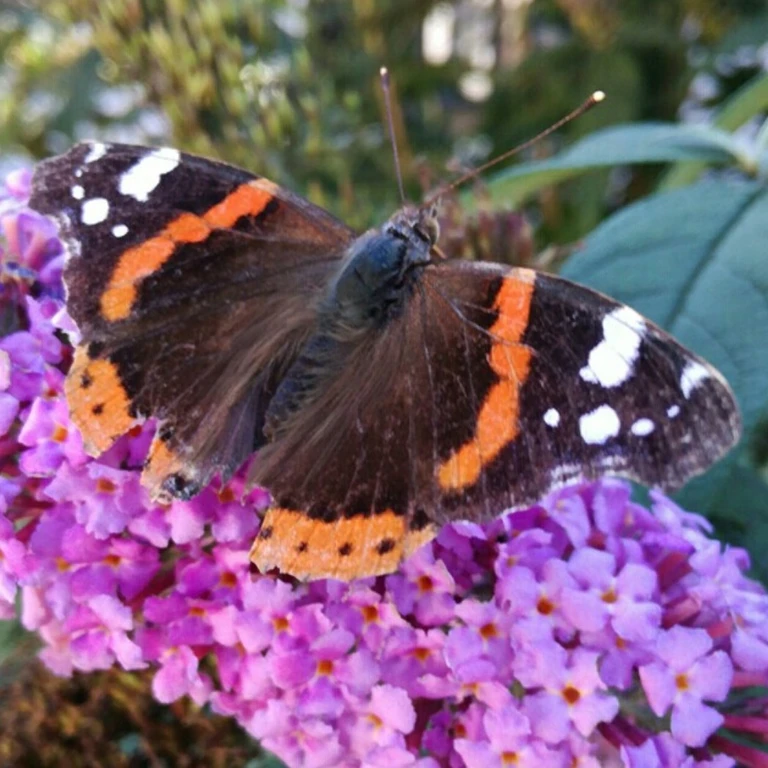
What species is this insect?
Vanessa atalanta
